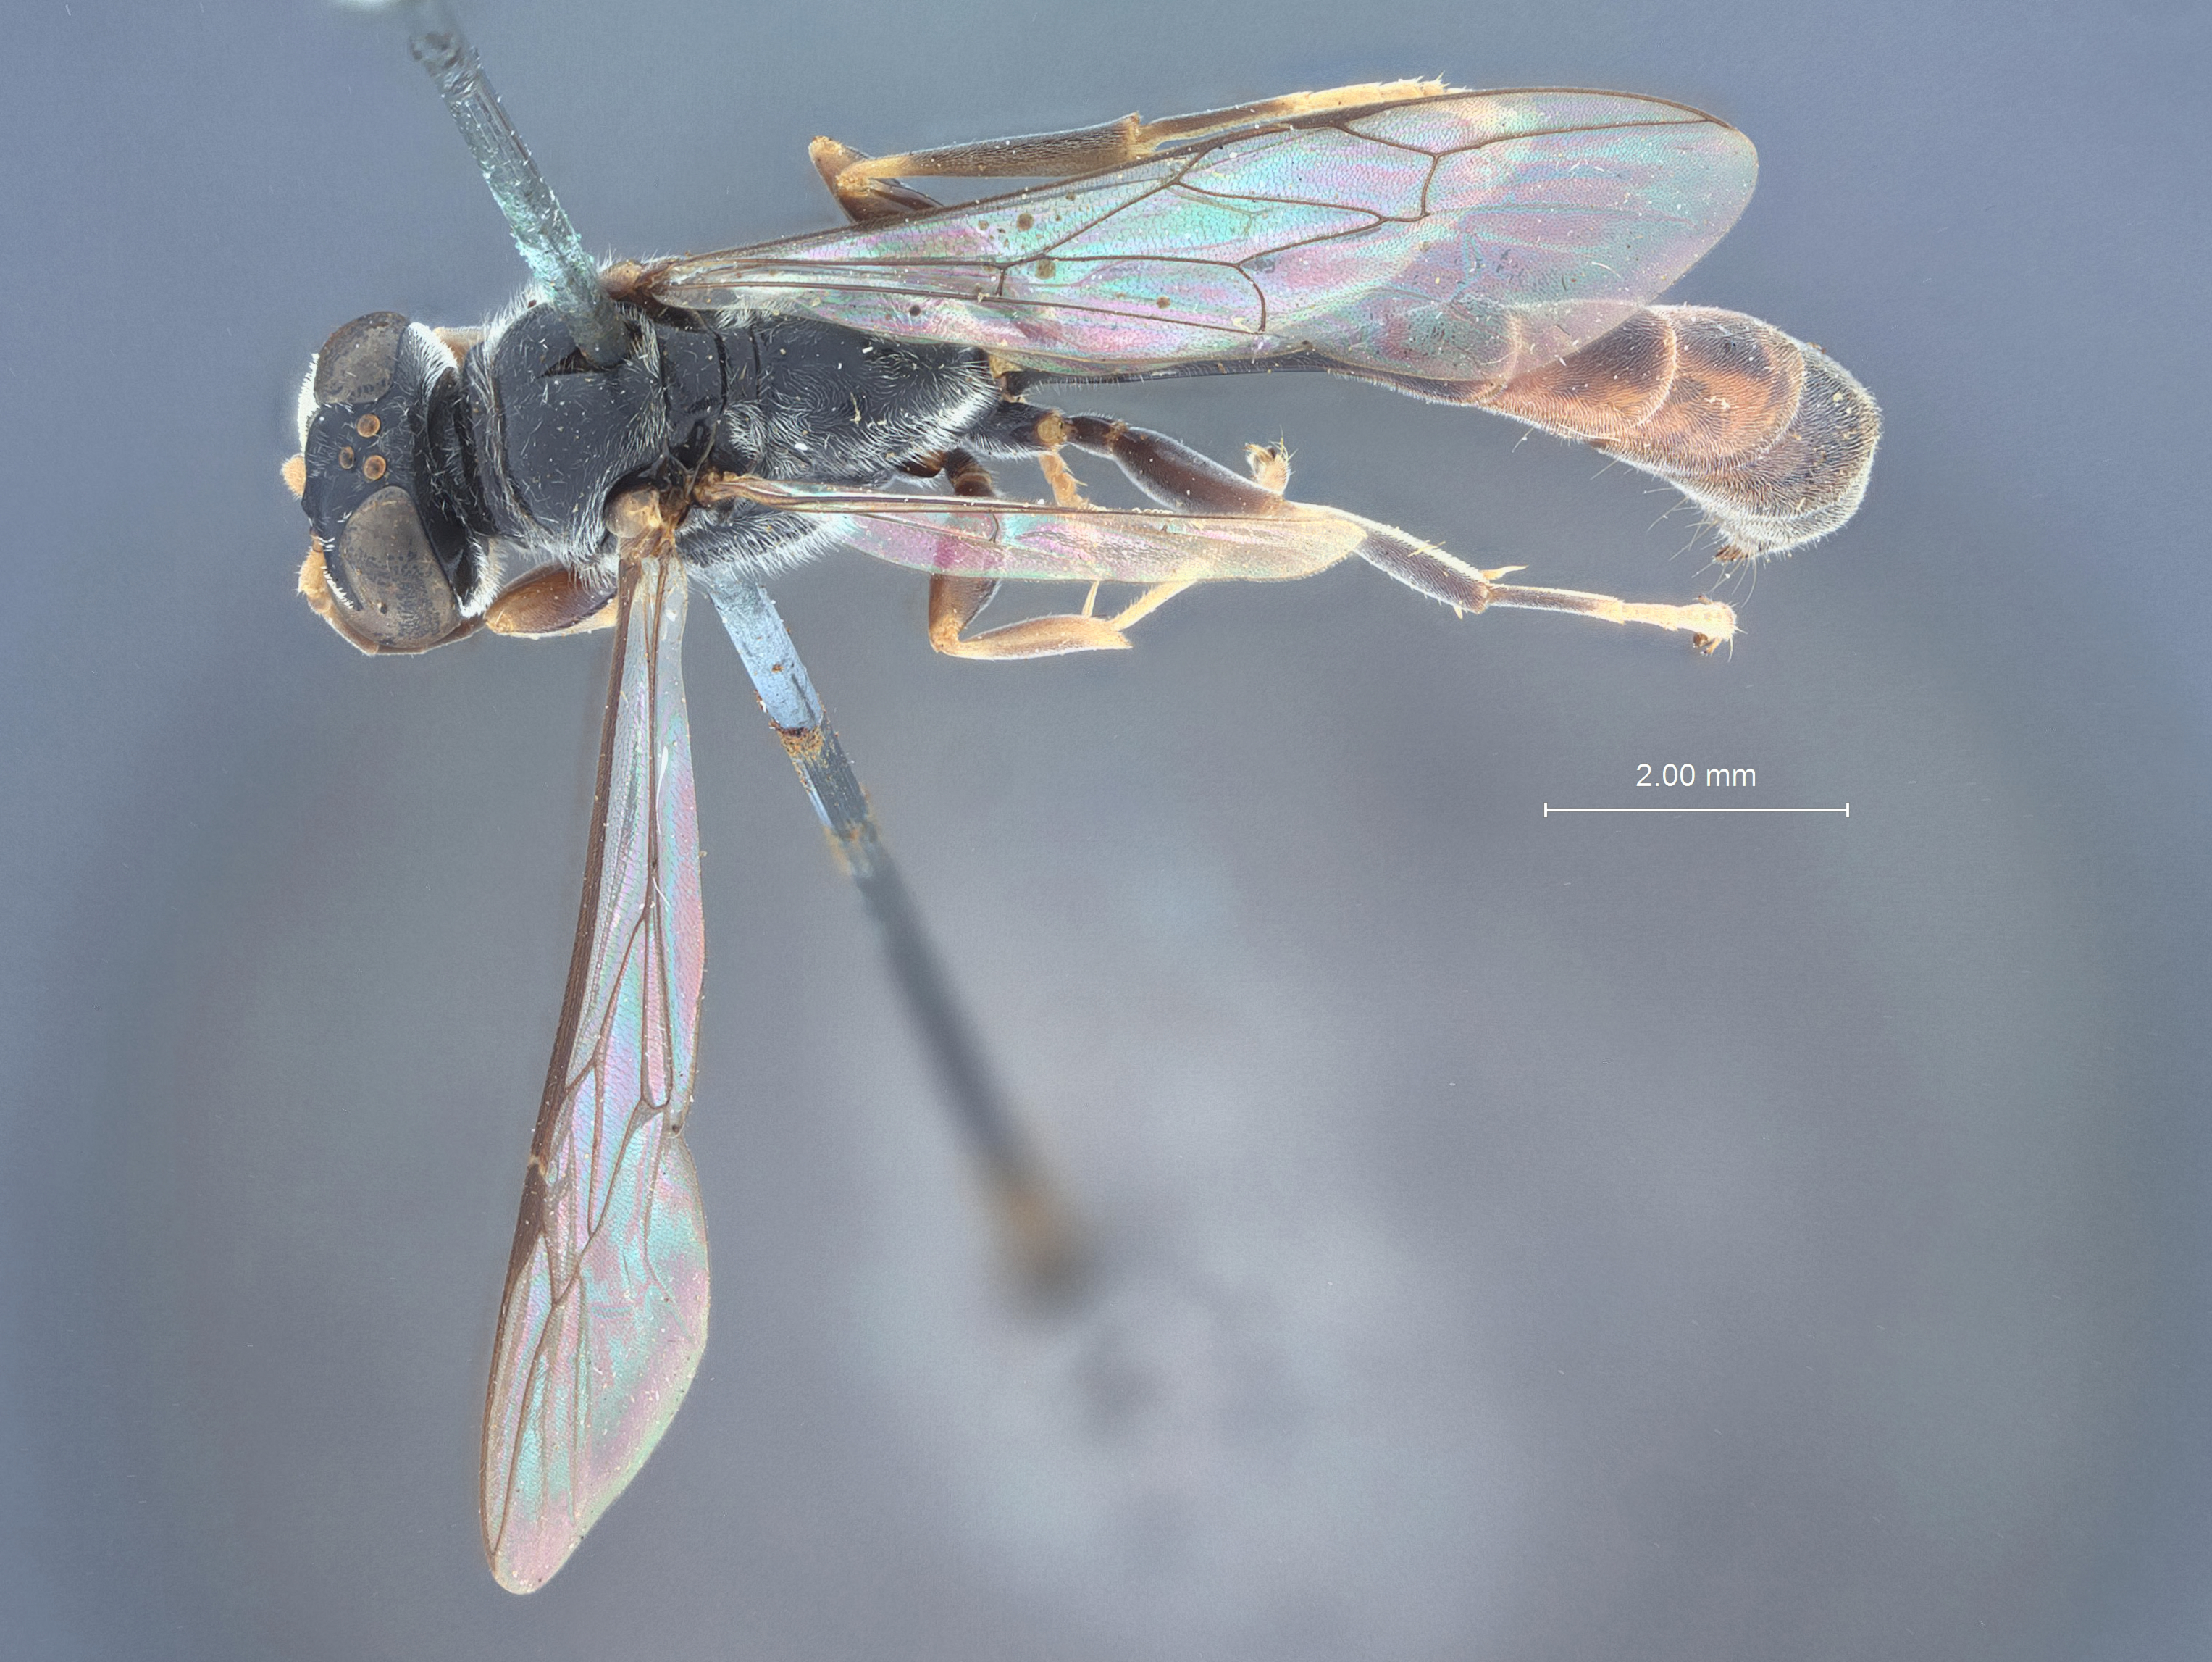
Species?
Trypoxylon varipunctatum
